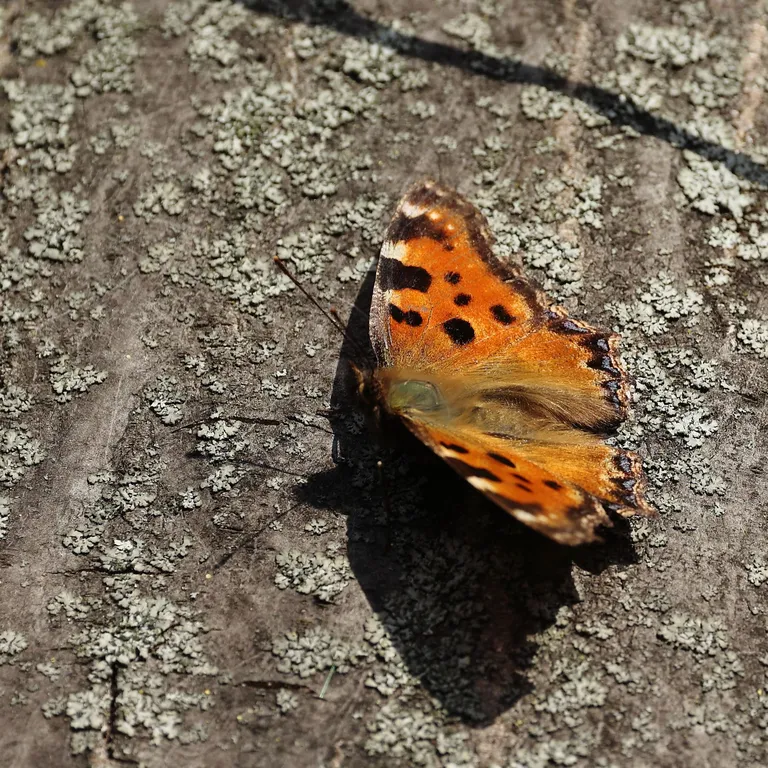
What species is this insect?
Nymphalis polychloros
